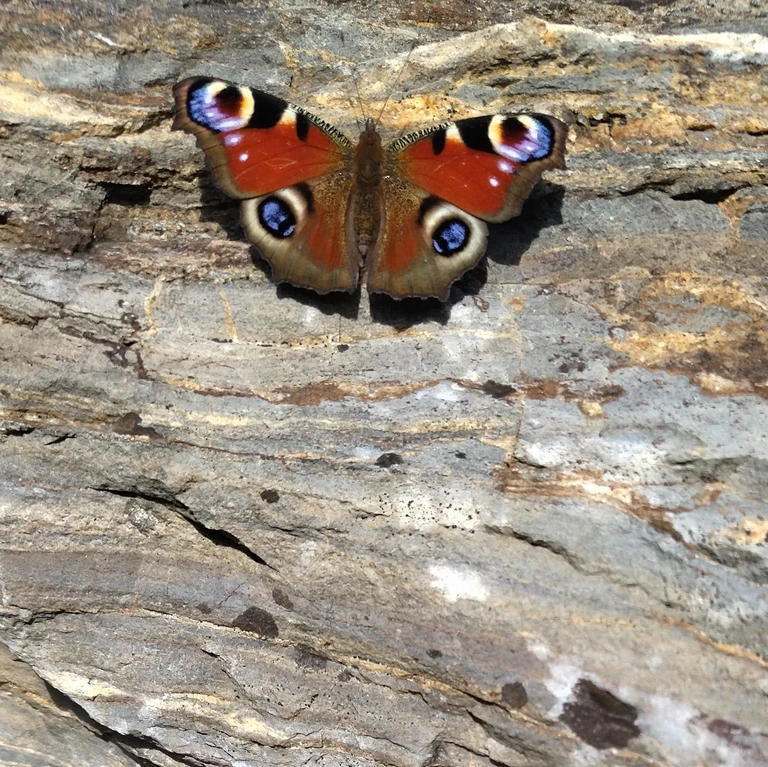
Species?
Aglais io
